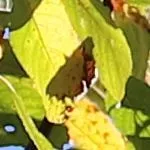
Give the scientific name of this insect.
Polygonia c-album
